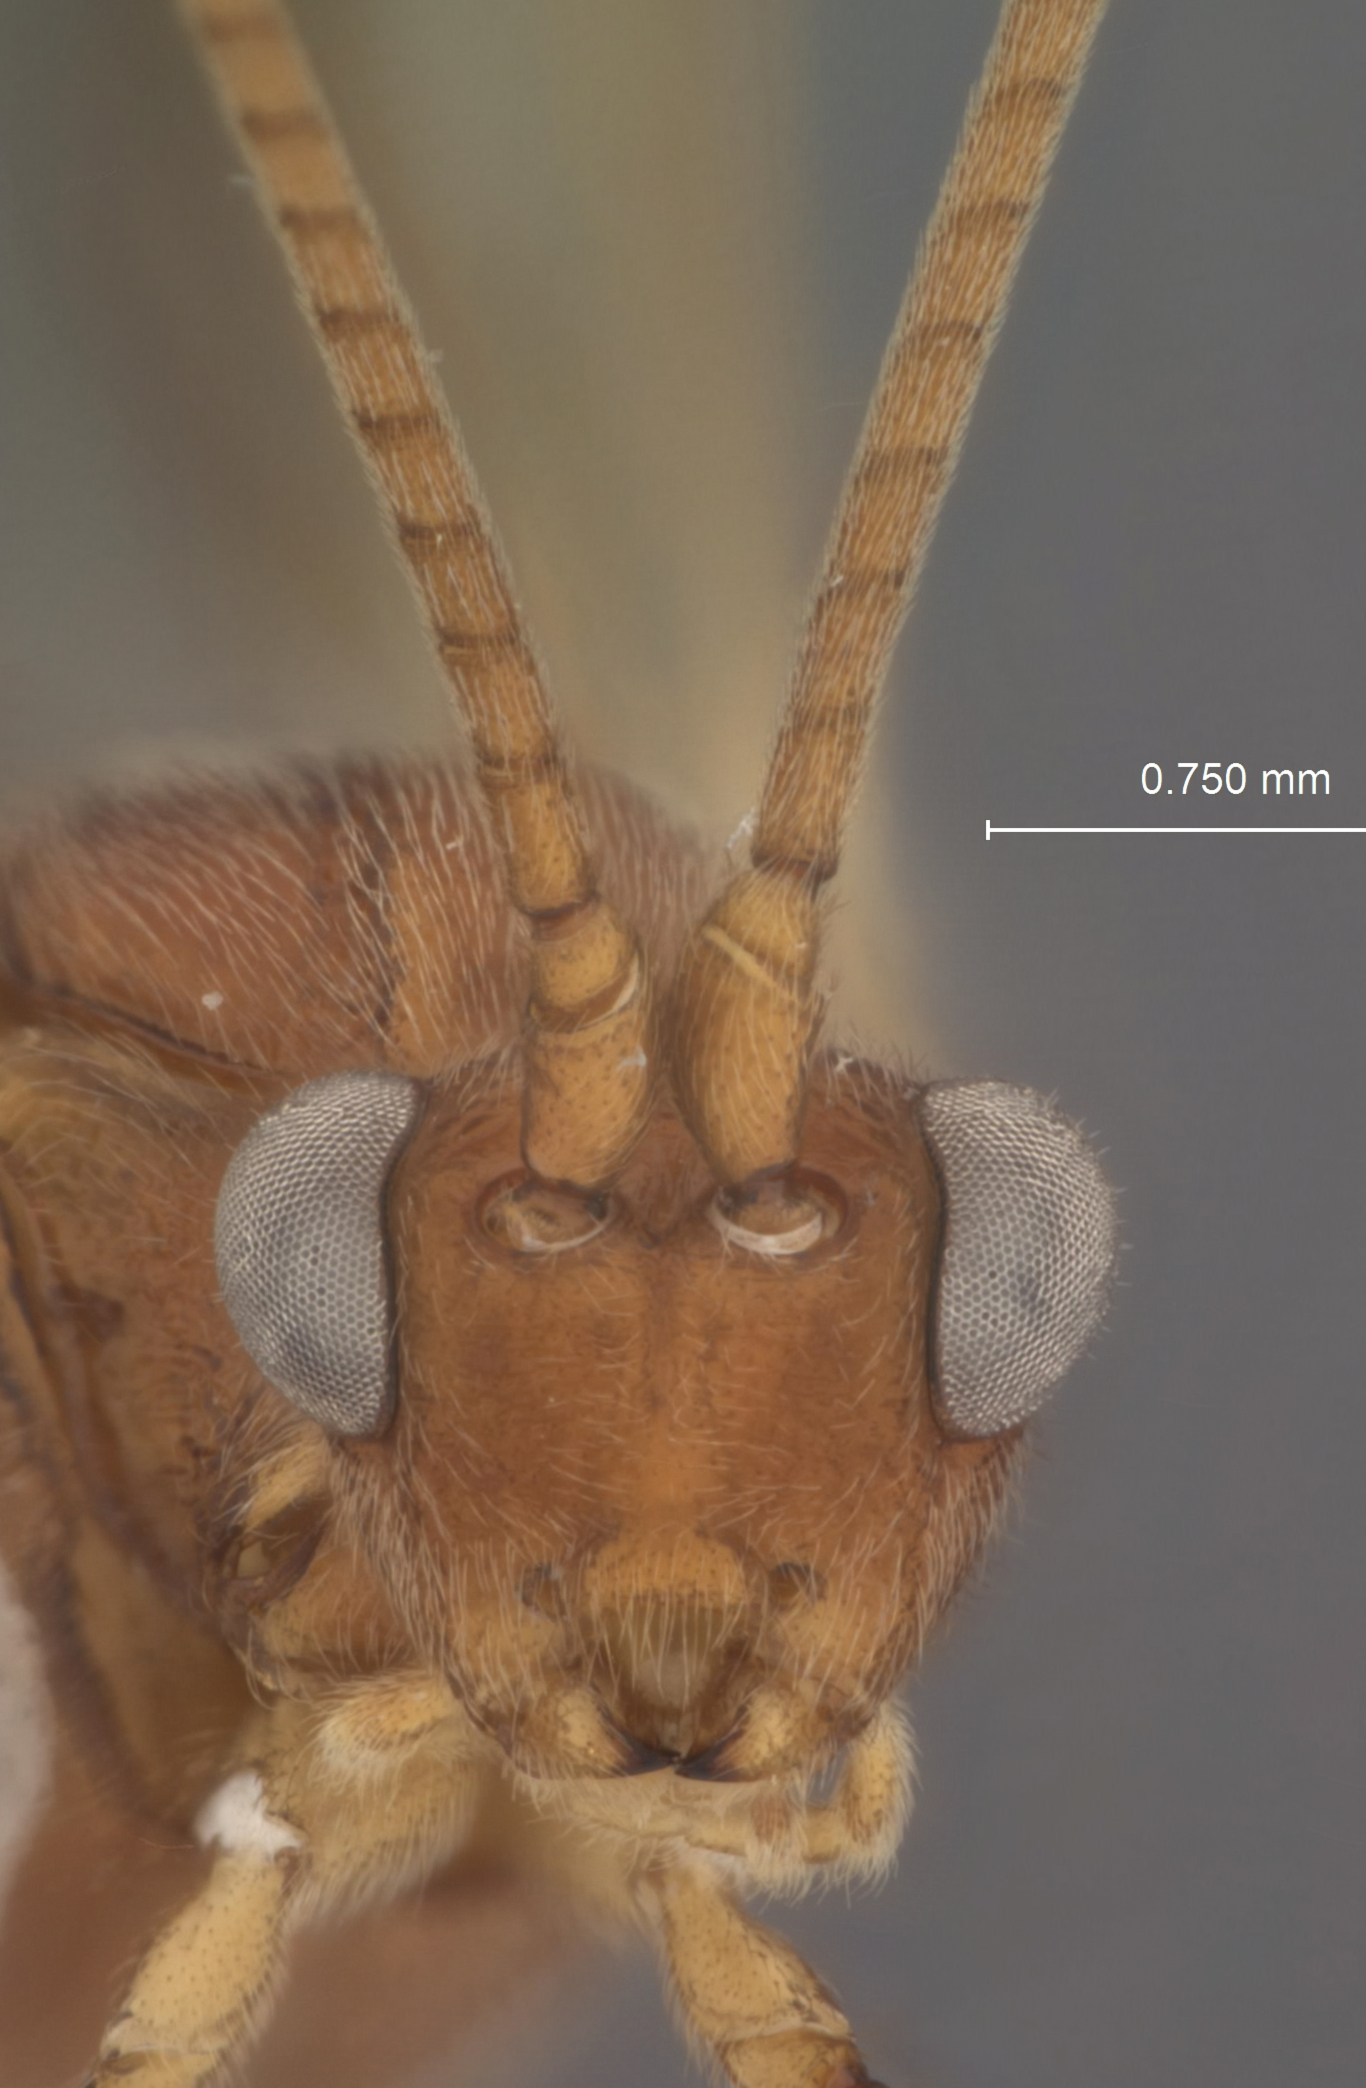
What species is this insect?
Aleiodes whartoni
